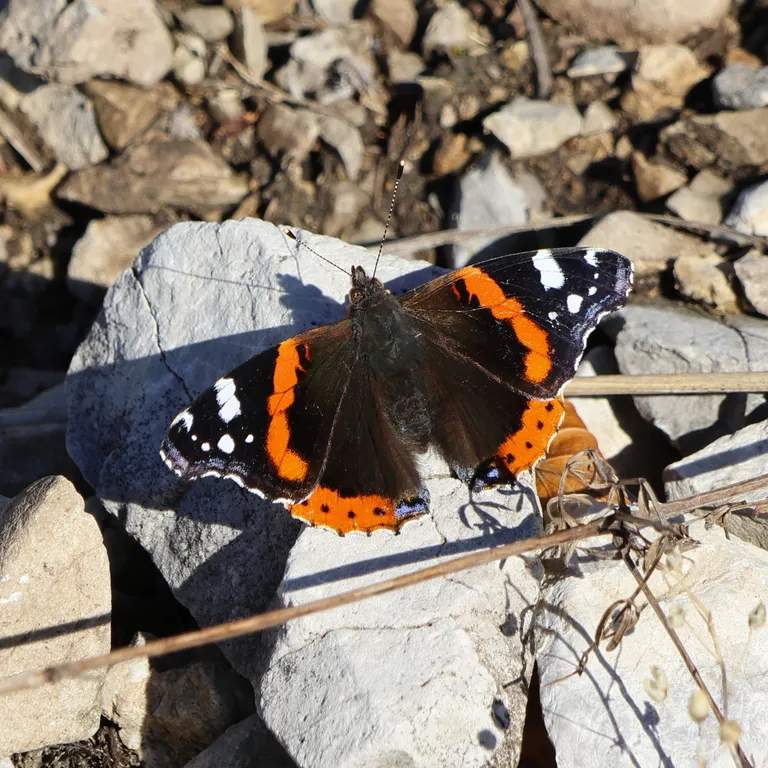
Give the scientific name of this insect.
Vanessa atalanta
